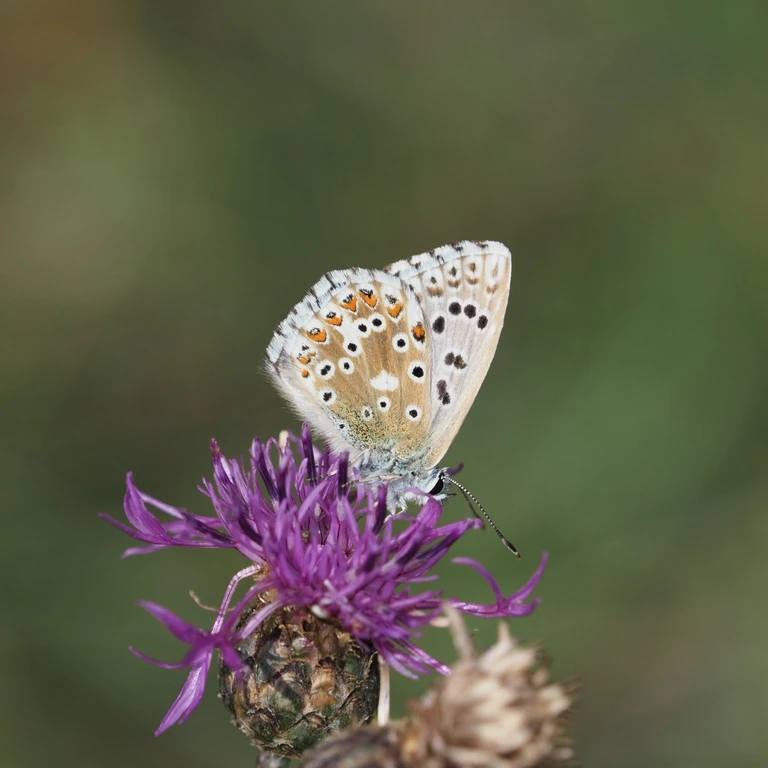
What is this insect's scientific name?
Lysandra coridon
